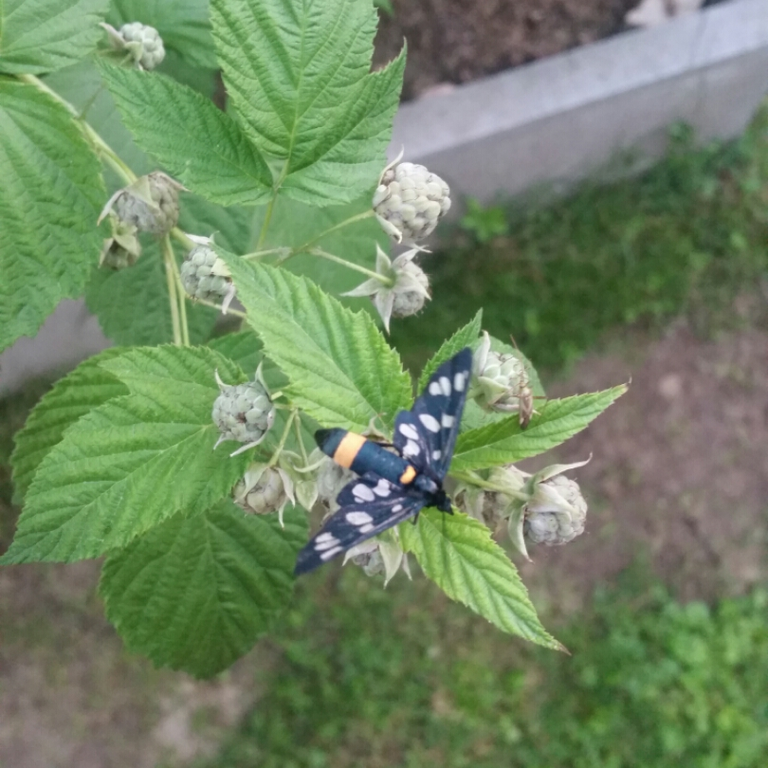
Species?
Amata phegea
